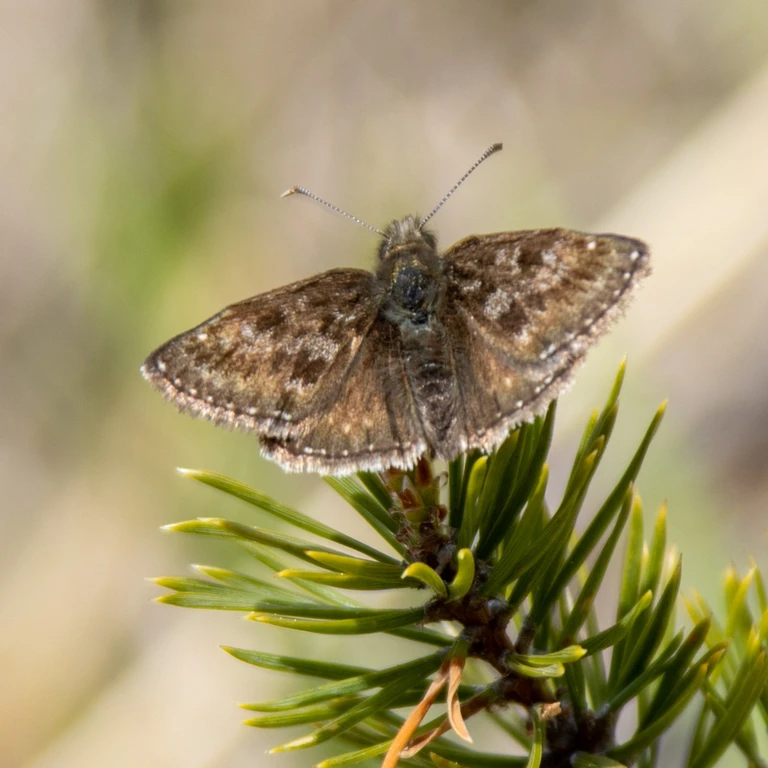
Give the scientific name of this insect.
Erynnis tages
